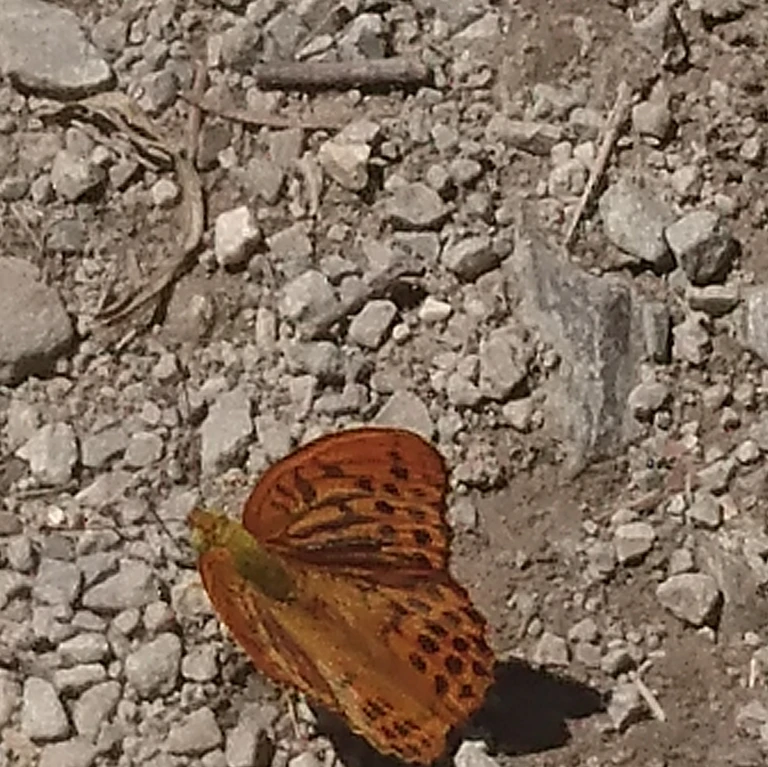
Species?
Argynnis paphia
